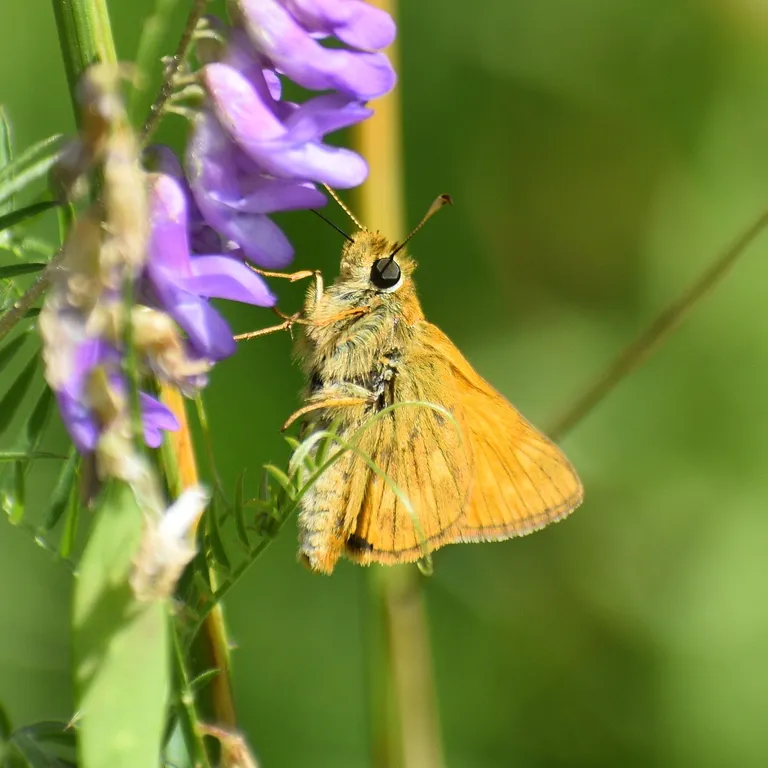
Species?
Ochlodes sylvanus (also Ochlodes venata)
